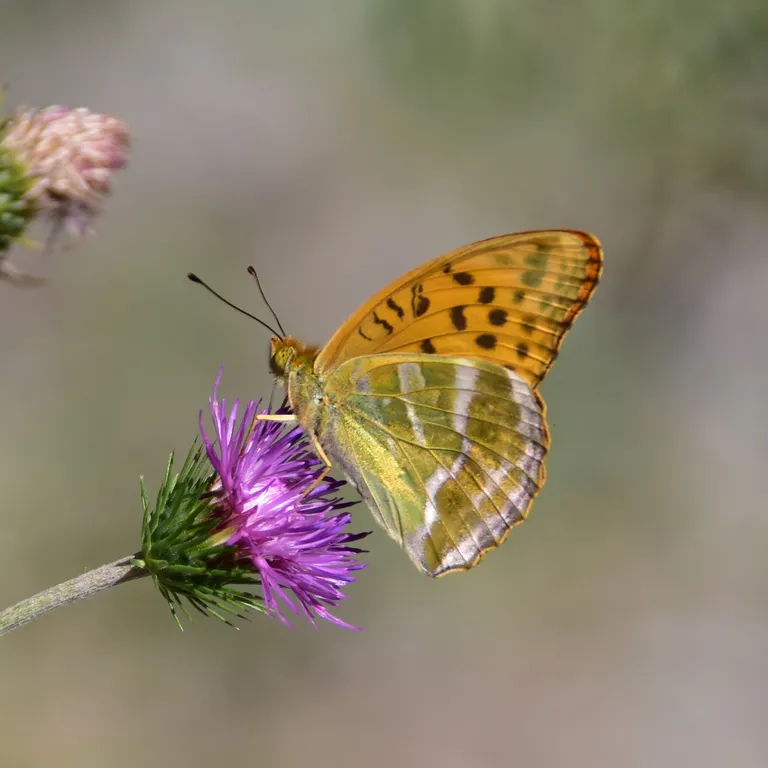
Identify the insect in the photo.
Argynnis paphia
